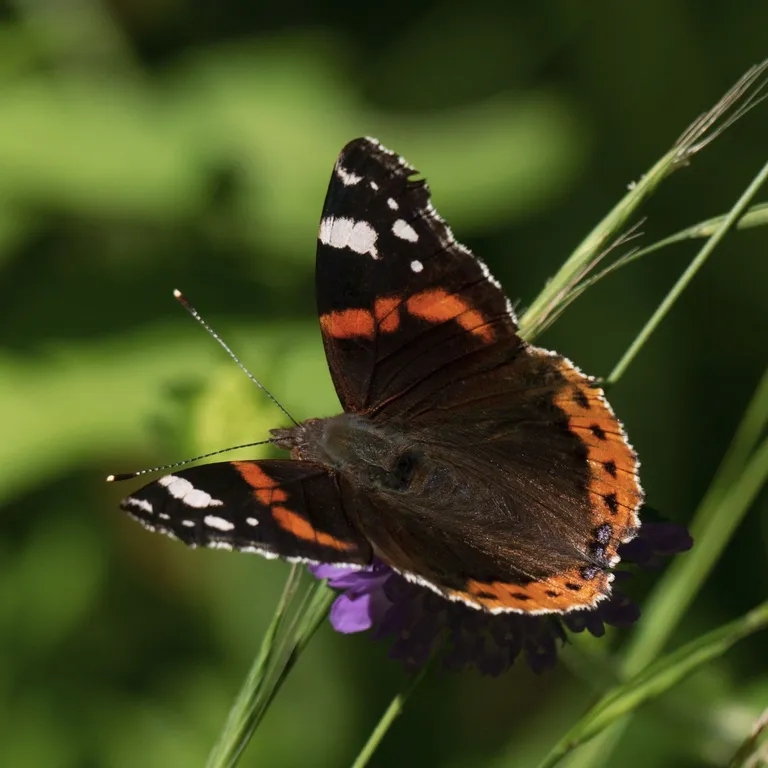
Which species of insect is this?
Vanessa atalanta
